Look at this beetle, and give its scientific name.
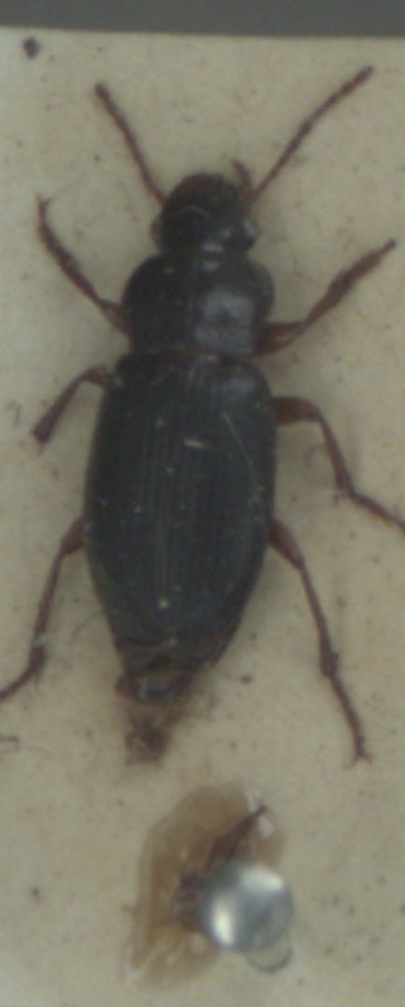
Ophonus rufibarbis
